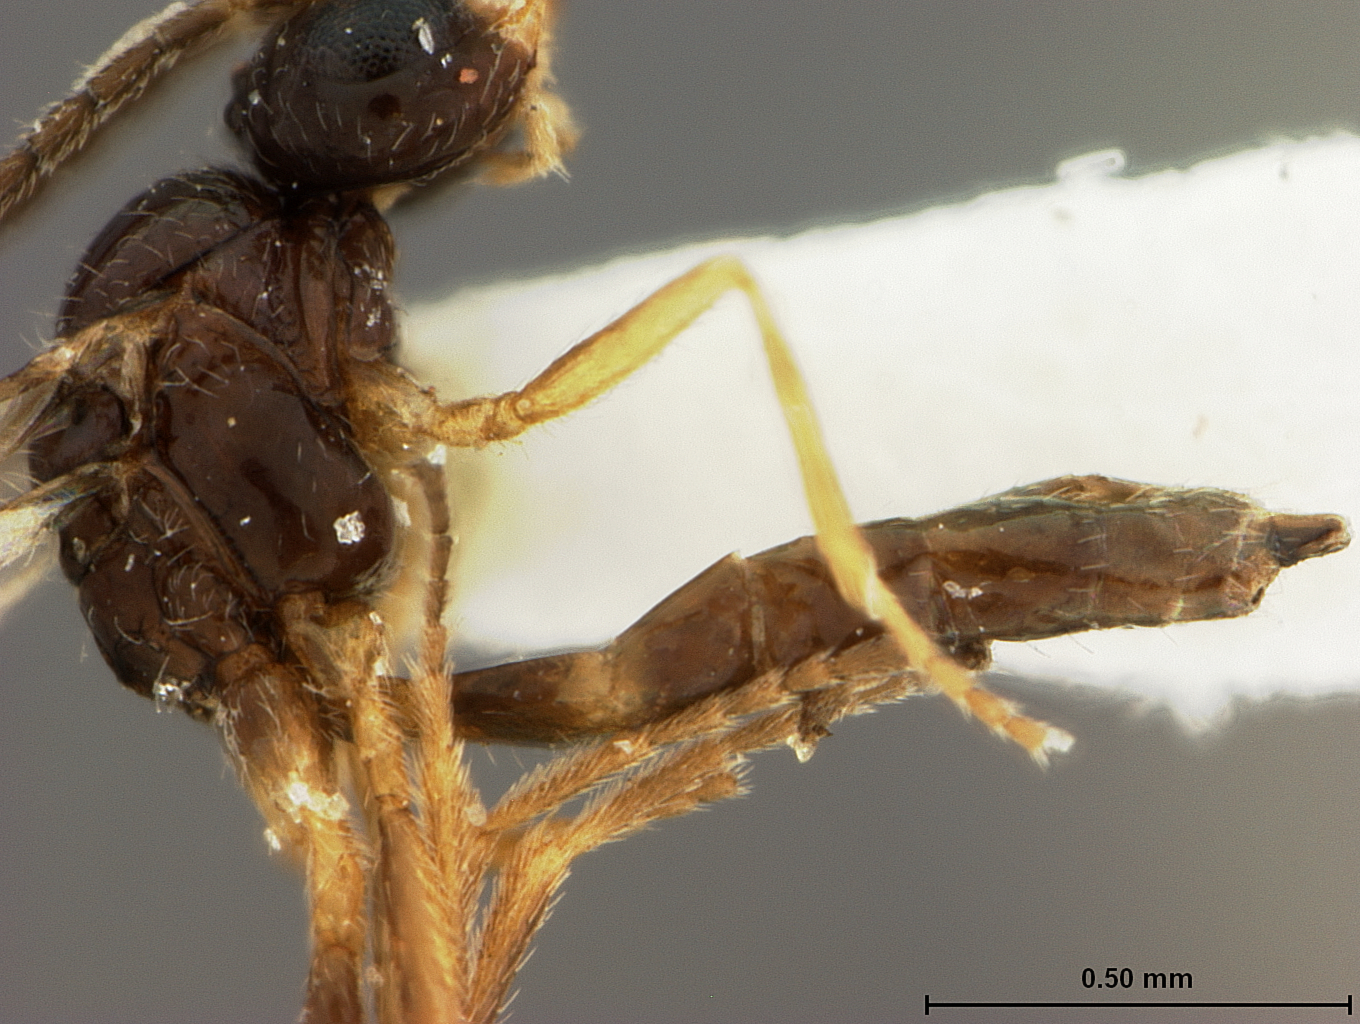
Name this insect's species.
Lipolexis chenopodiaphidas
